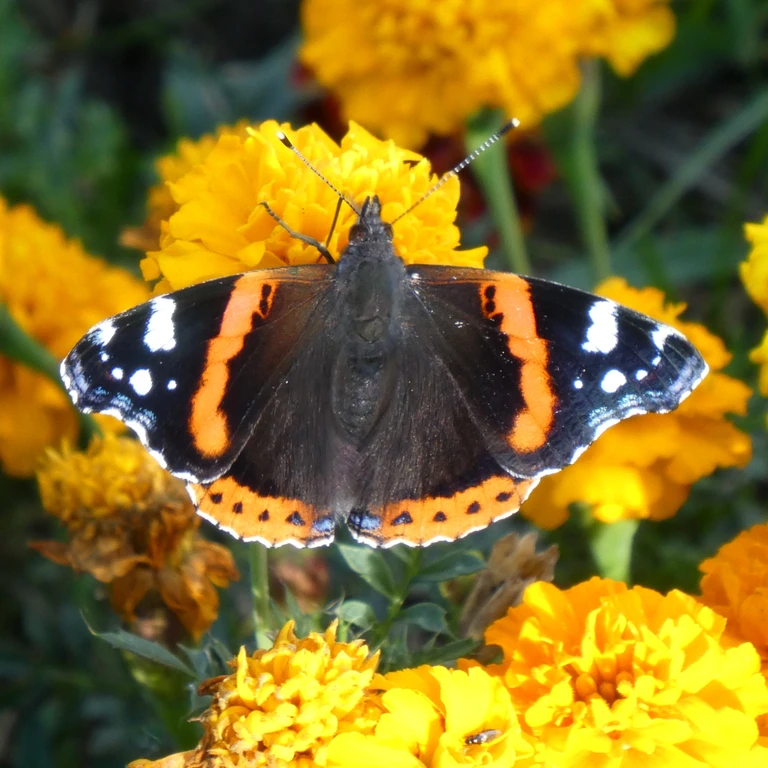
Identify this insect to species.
Vanessa atalanta
